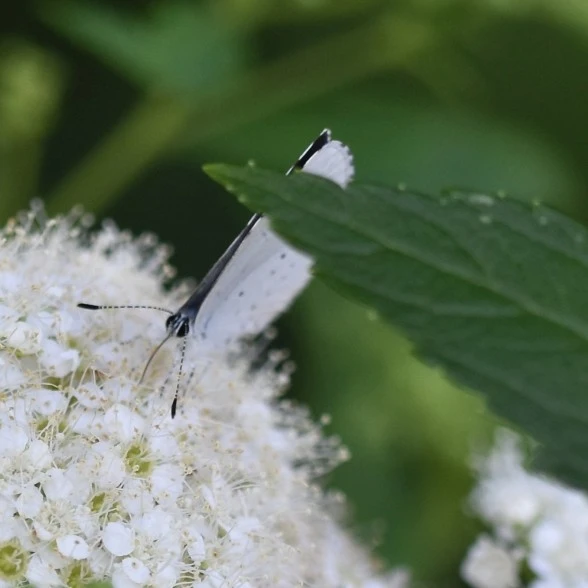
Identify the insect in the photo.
Celastrina argiolus
